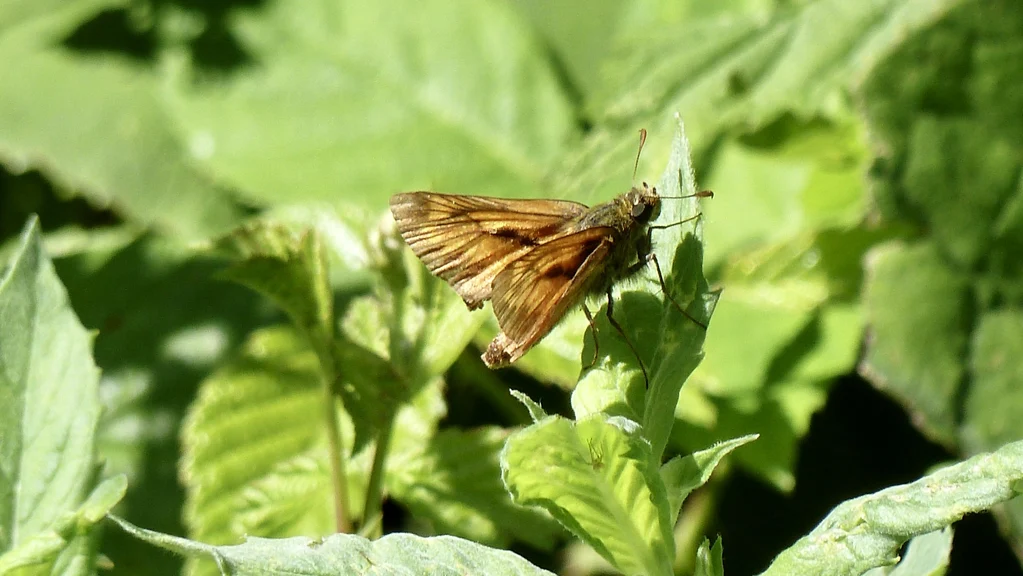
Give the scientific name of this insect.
Ochlodes sylvanus (also Ochlodes venata)
